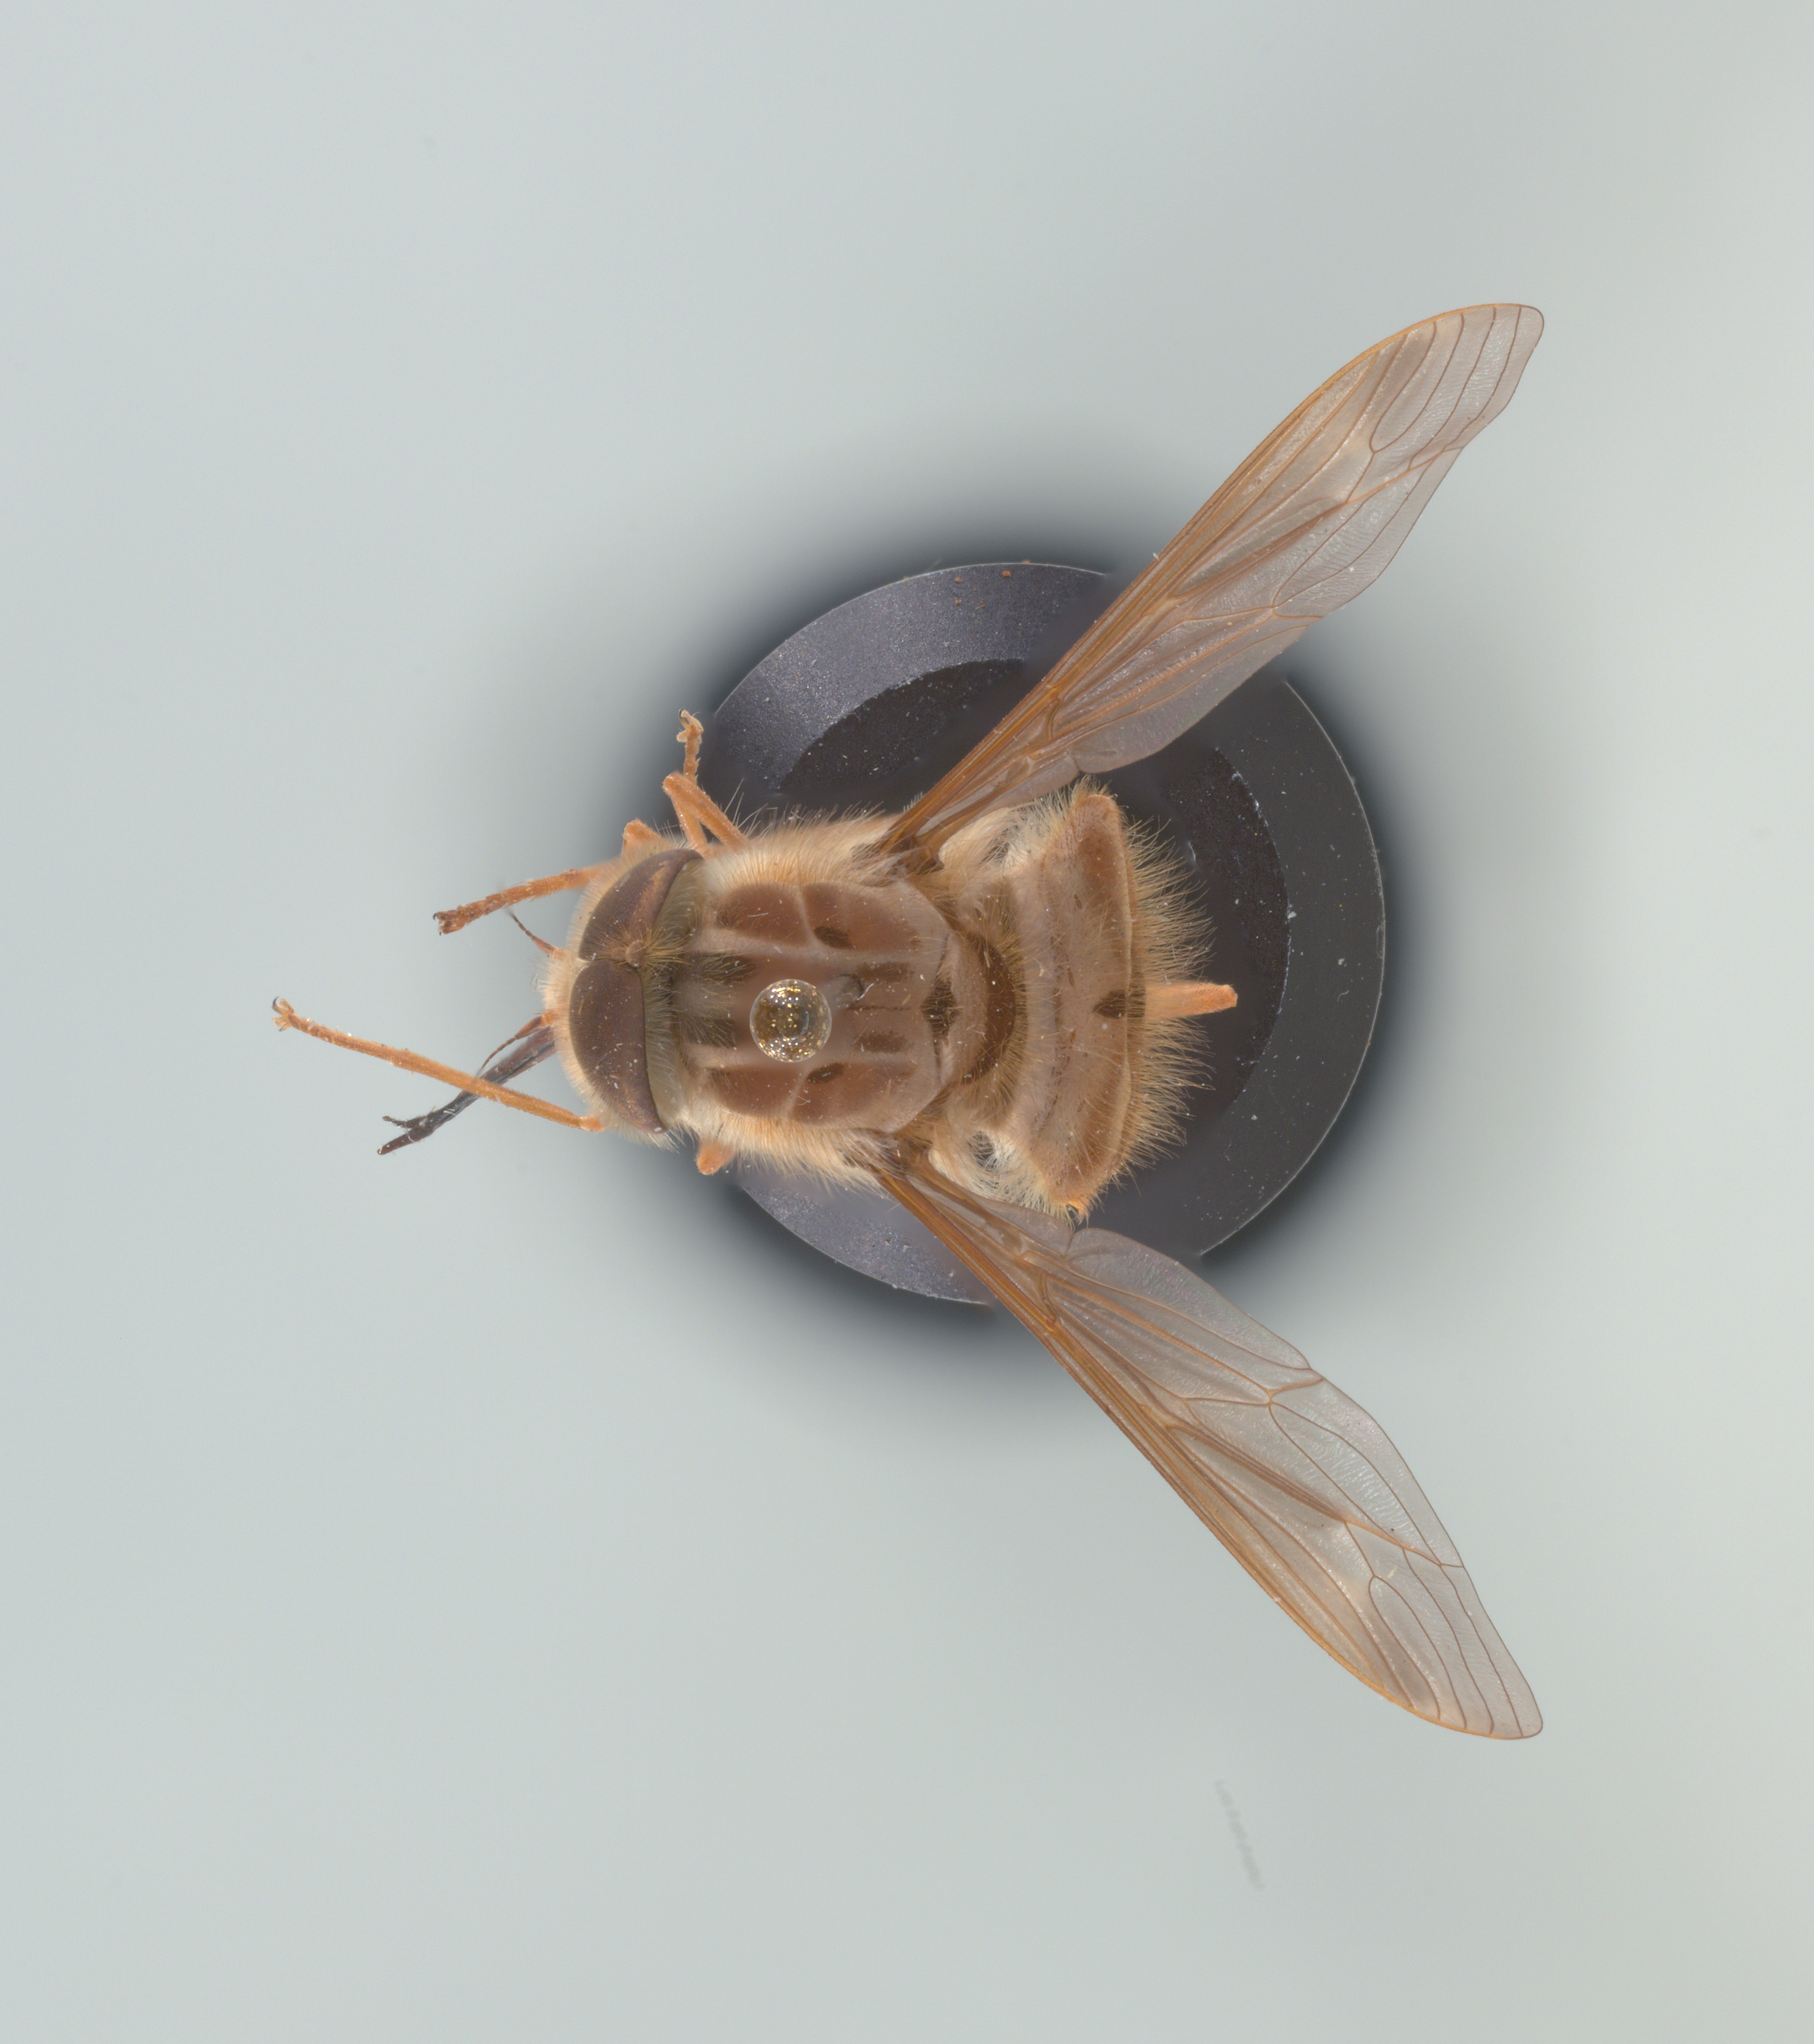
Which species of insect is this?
Hirmoneura nubipennis (also Trichophthalma nubipennis)
